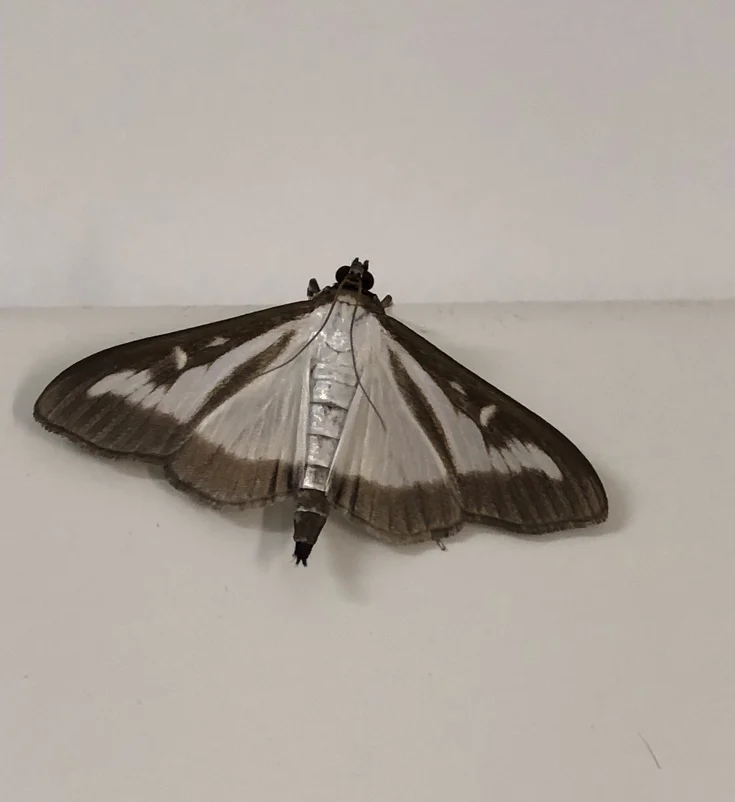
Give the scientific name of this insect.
Cydalima perspectalis
